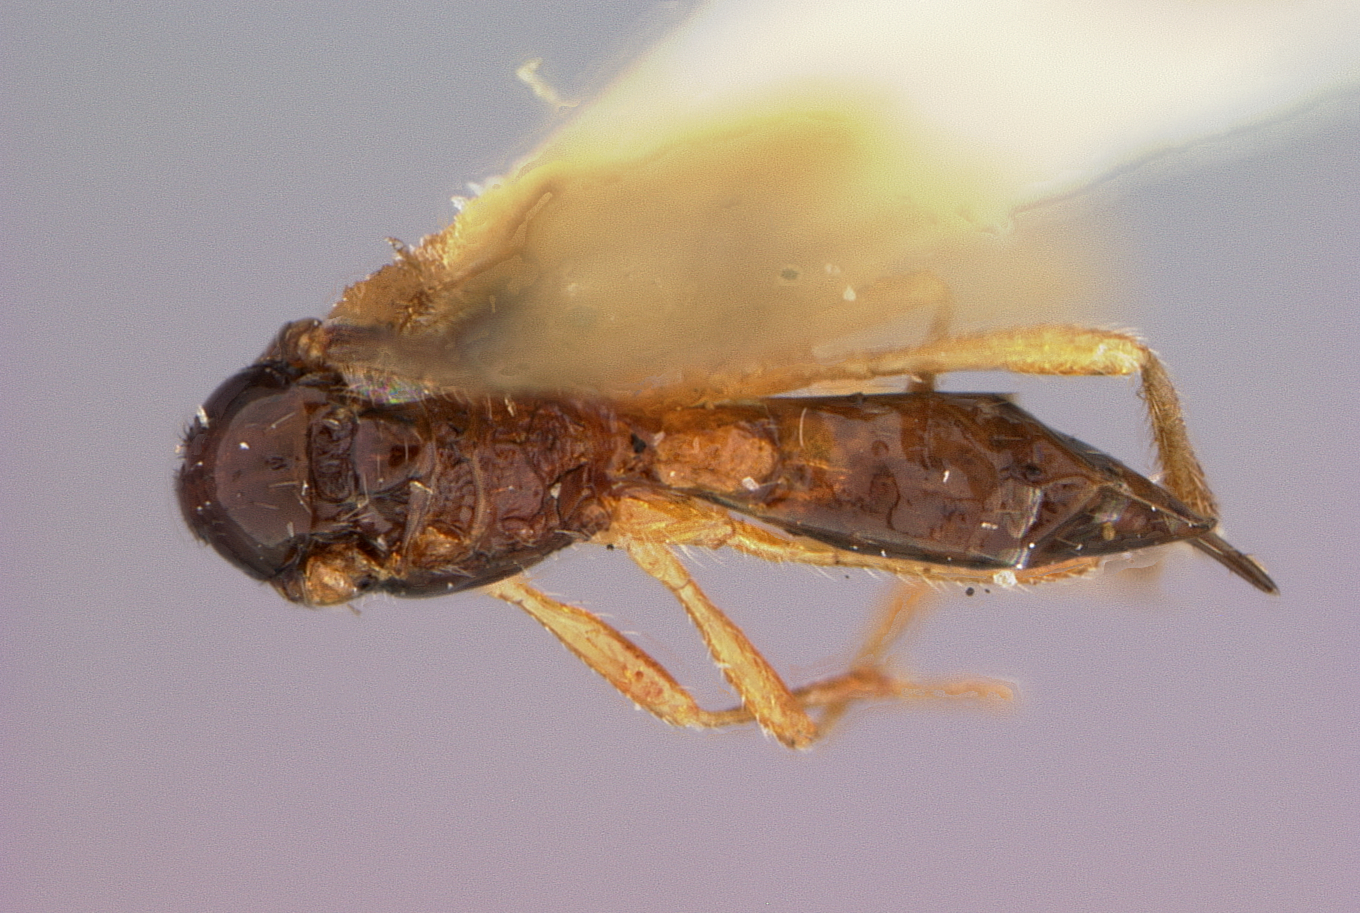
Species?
Orthostigma dyari
